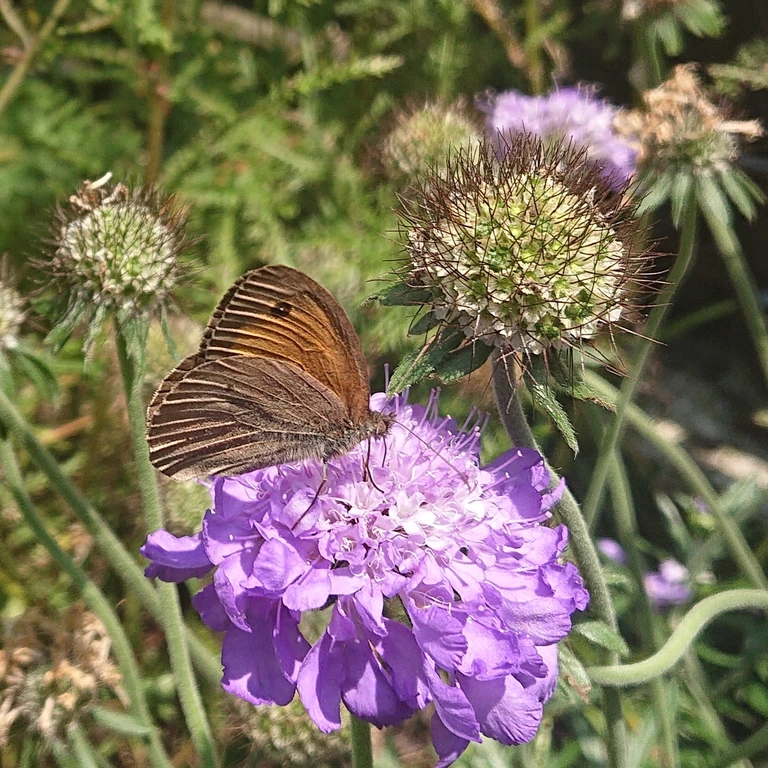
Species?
Maniola jurtina
